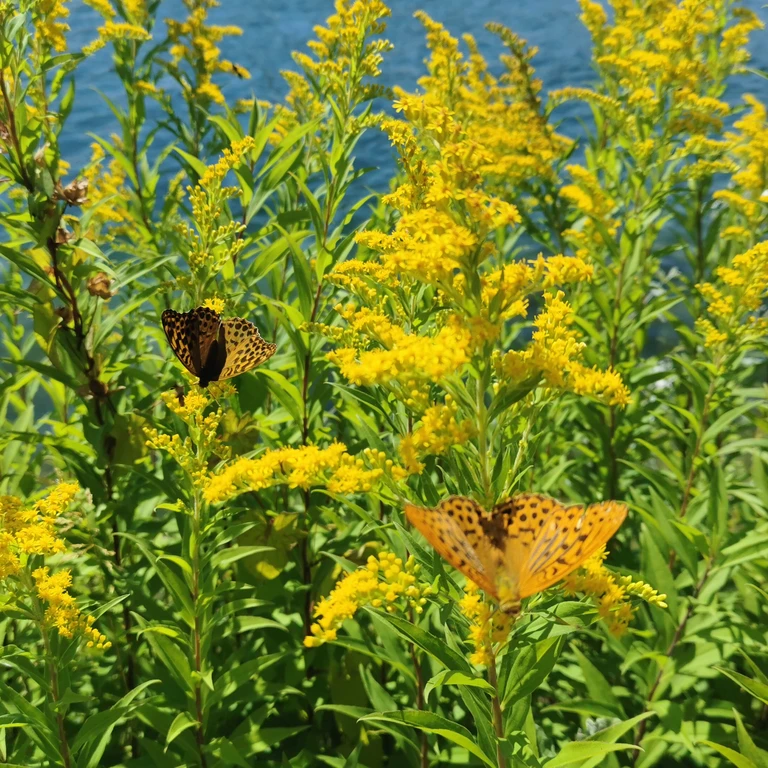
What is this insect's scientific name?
Argynnis paphia
